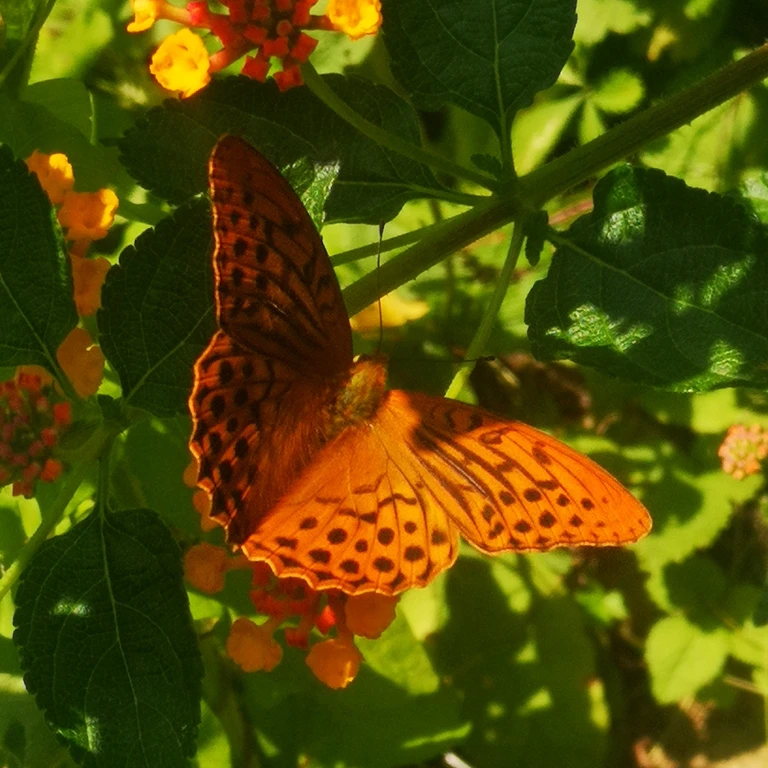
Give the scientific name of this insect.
Argynnis paphia
